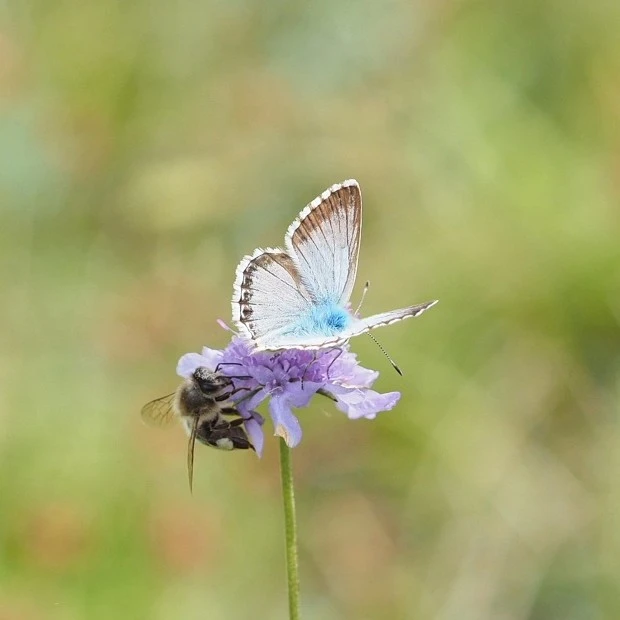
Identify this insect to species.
Lysandra coridon
